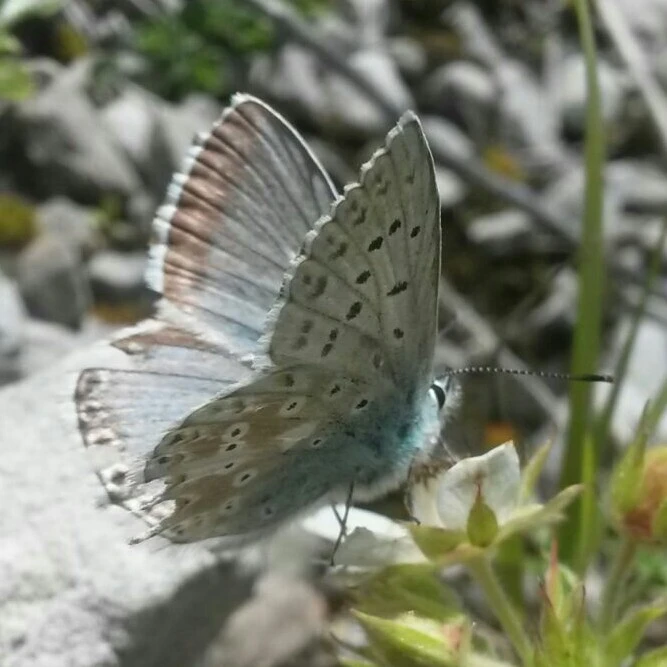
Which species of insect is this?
Lysandra coridon
